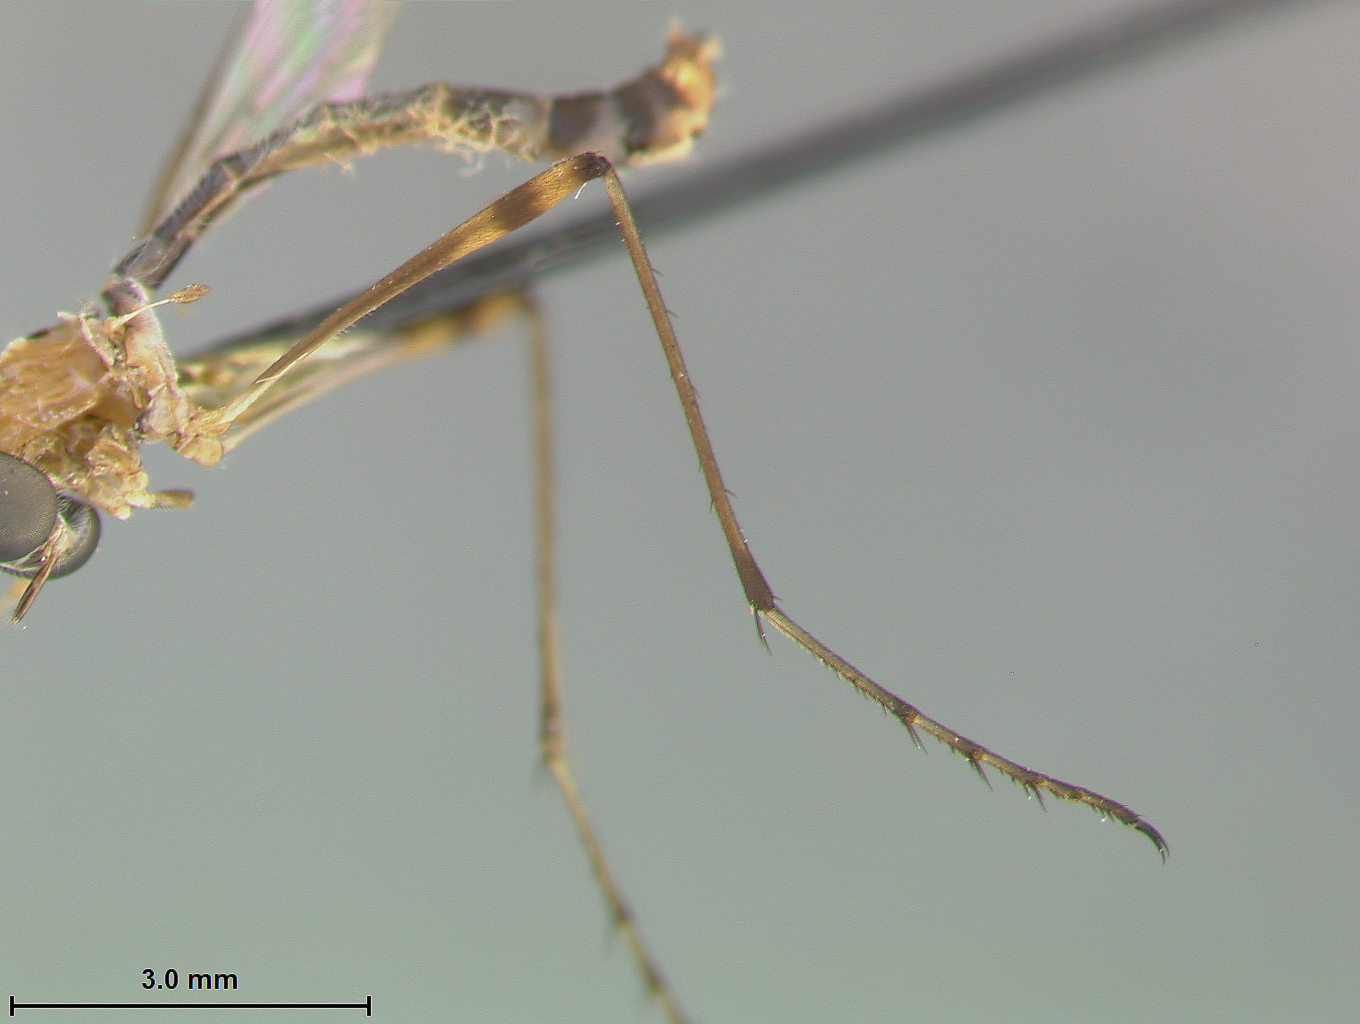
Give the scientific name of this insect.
Leptogaster spinitarsis
